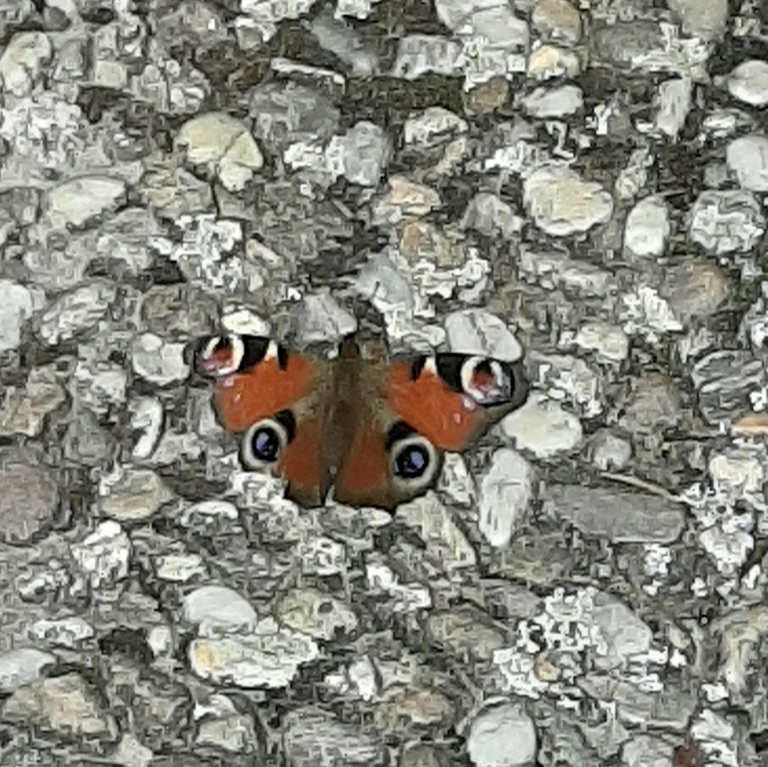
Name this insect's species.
Aglais io
